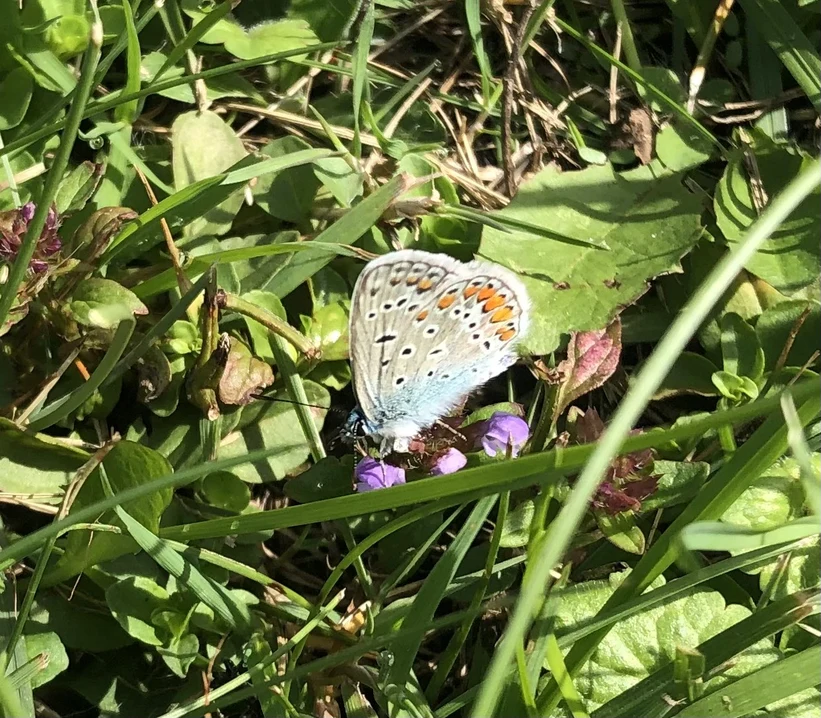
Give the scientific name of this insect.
Polyommatus icarus
